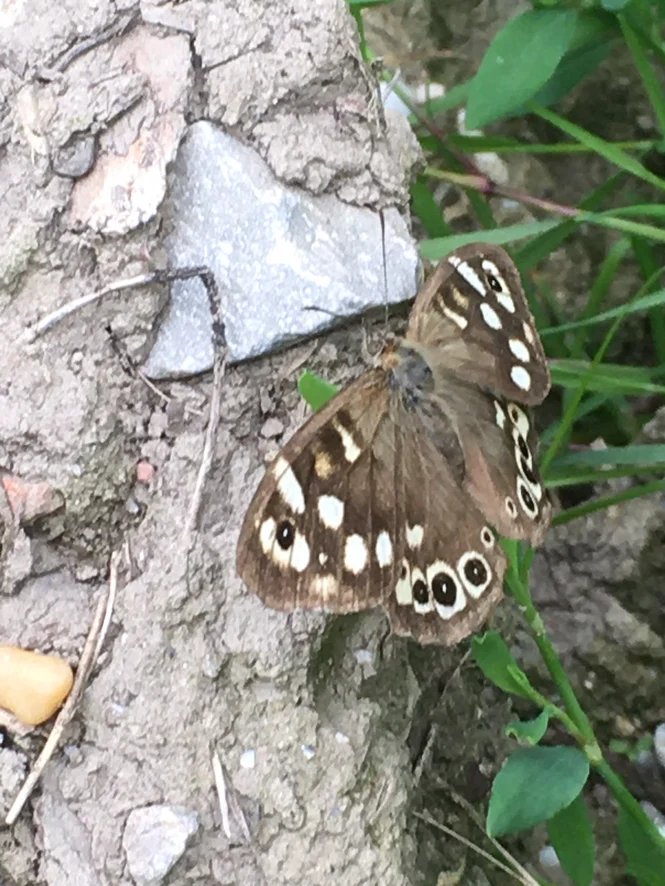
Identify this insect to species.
Pararge aegeria
